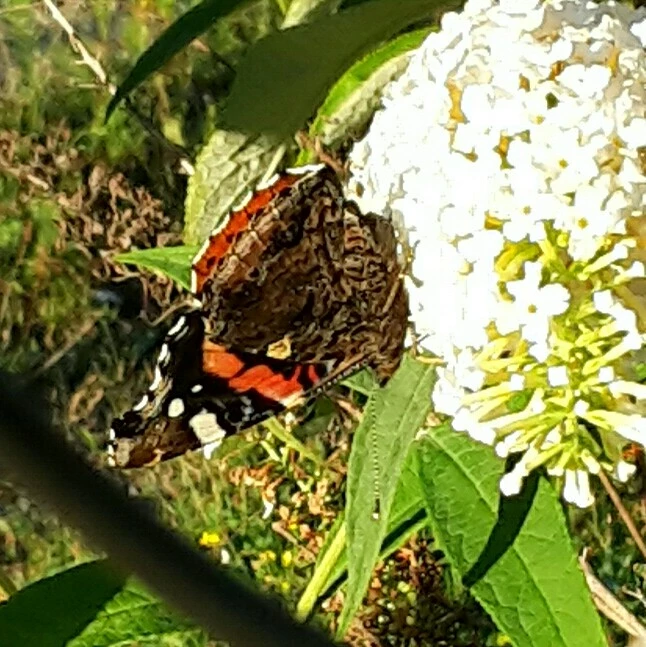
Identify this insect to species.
Vanessa atalanta
